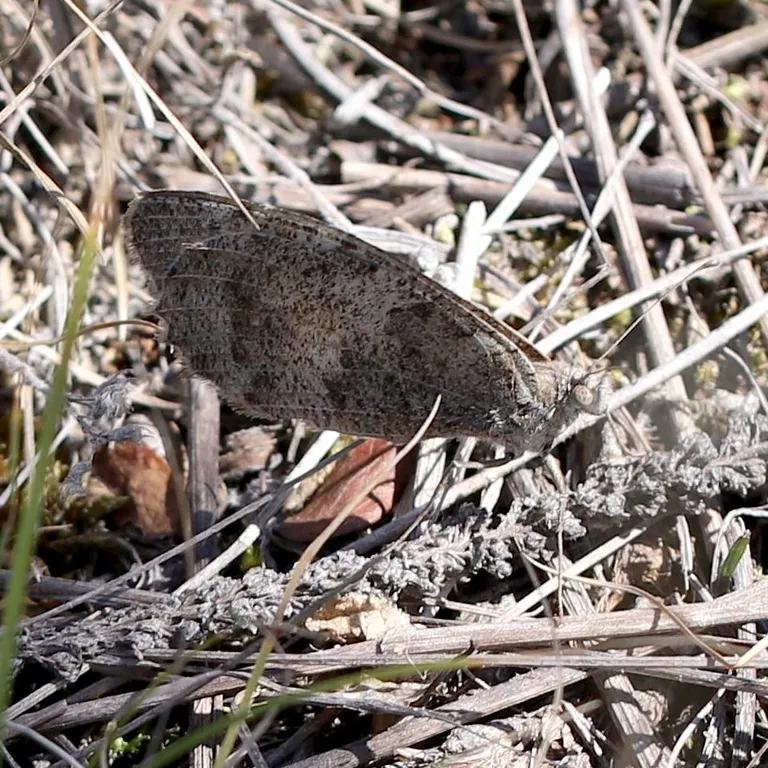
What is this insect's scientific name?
Chazara briseis (also Satyrus briseis)
